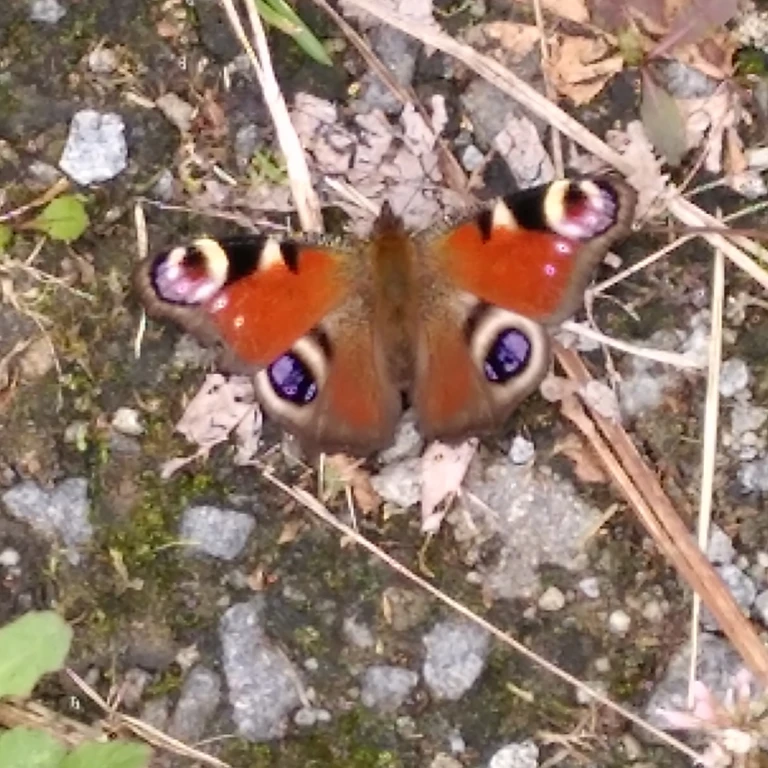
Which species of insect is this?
Aglais io
